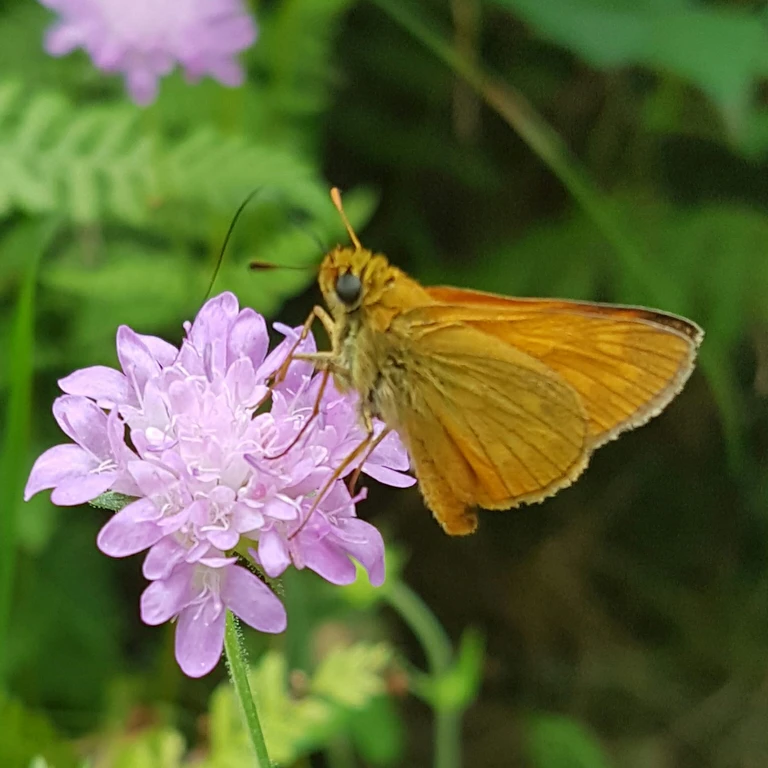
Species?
Ochlodes sylvanus (also Ochlodes venata)
